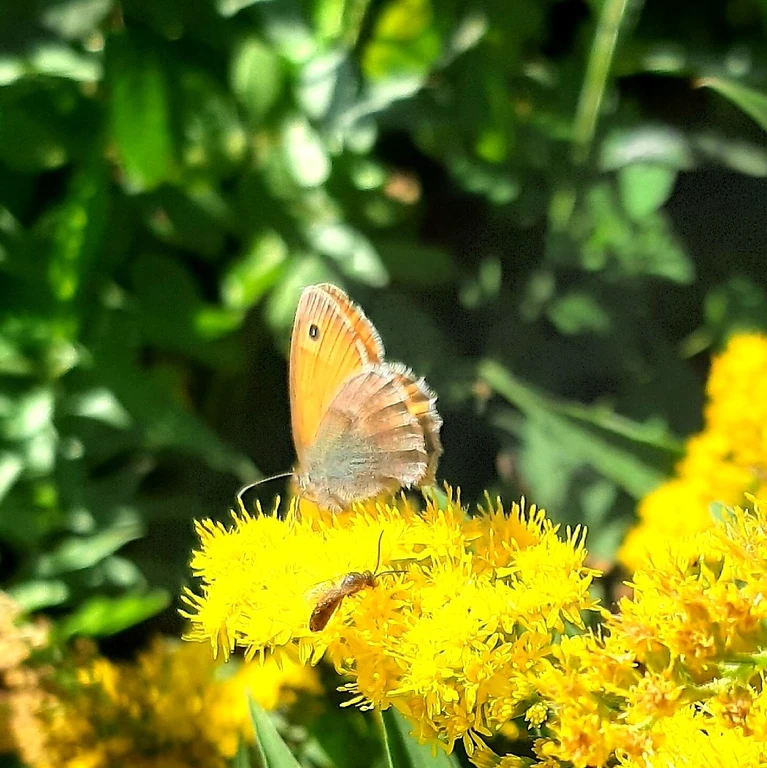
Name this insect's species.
Coenonympha pamphilus
